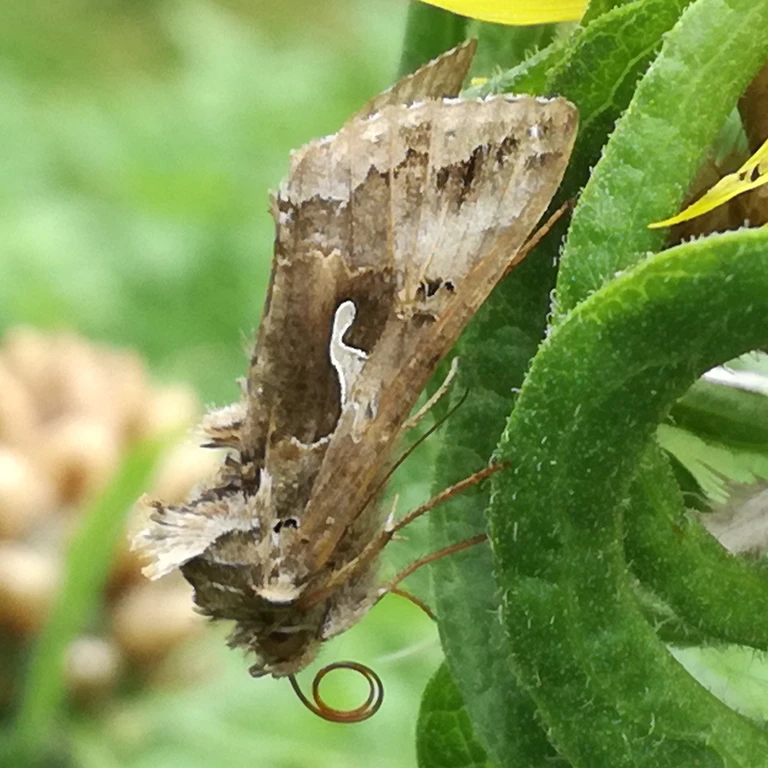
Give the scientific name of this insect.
Autographa gamma
